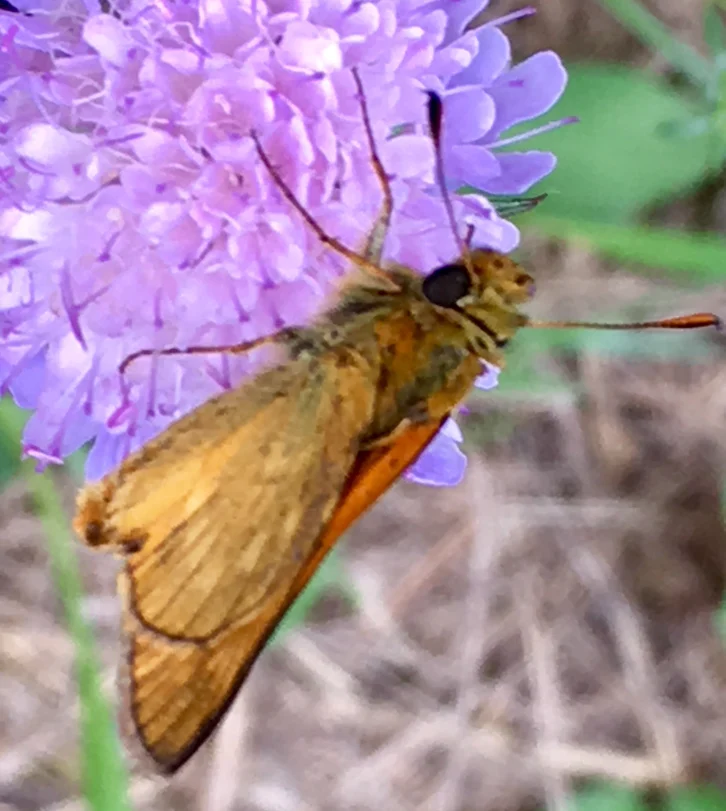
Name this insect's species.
Ochlodes sylvanus (also Ochlodes venata)
